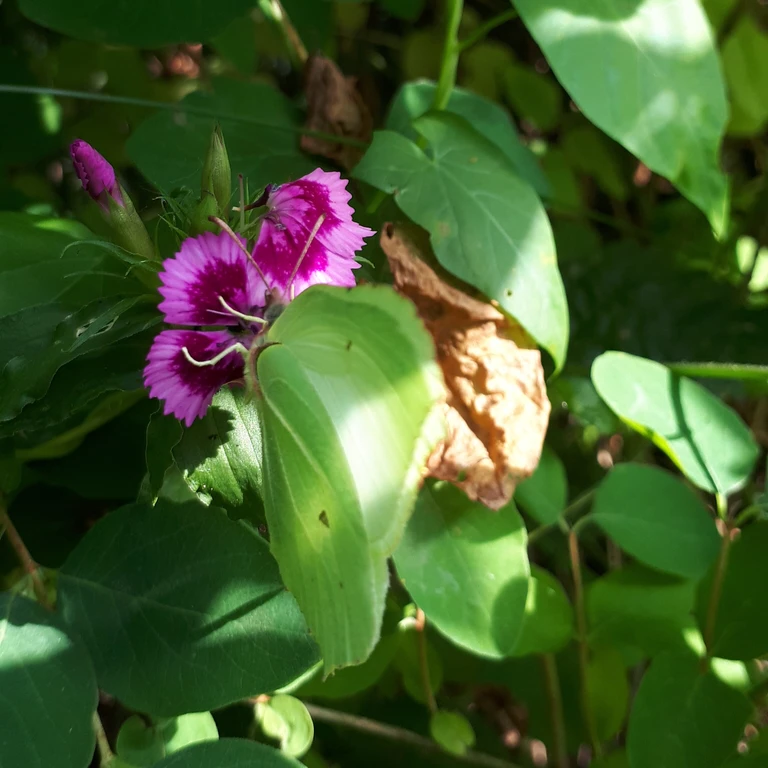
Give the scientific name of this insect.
Gonepteryx rhamni
